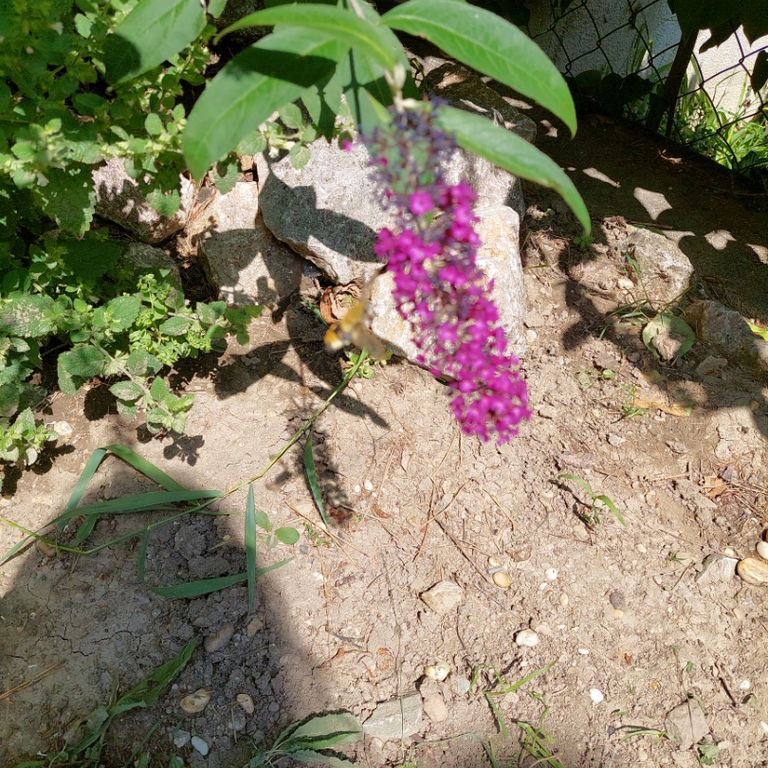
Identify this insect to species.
Macroglossum stellatarum
